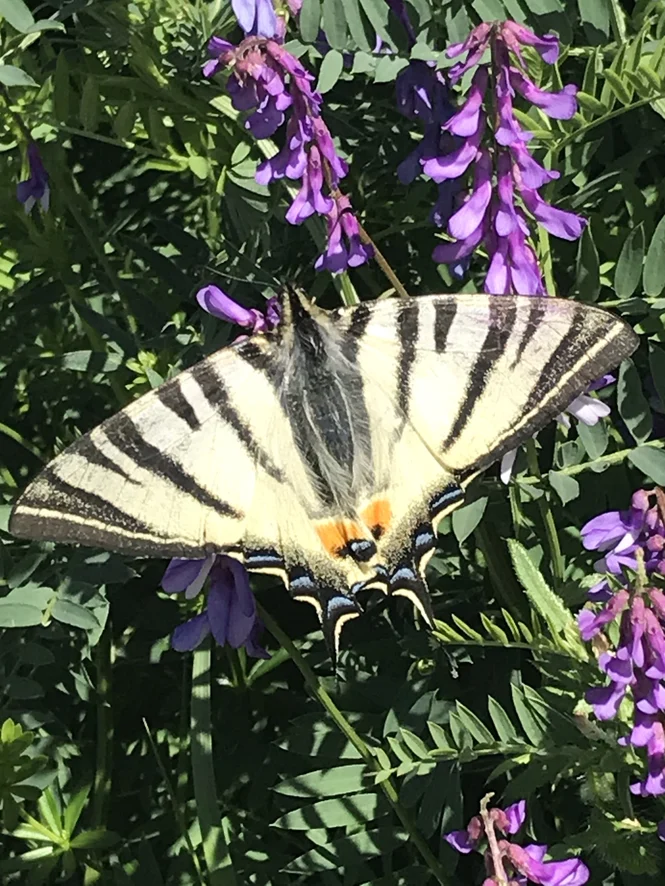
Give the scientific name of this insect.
Iphiclides podalirius
